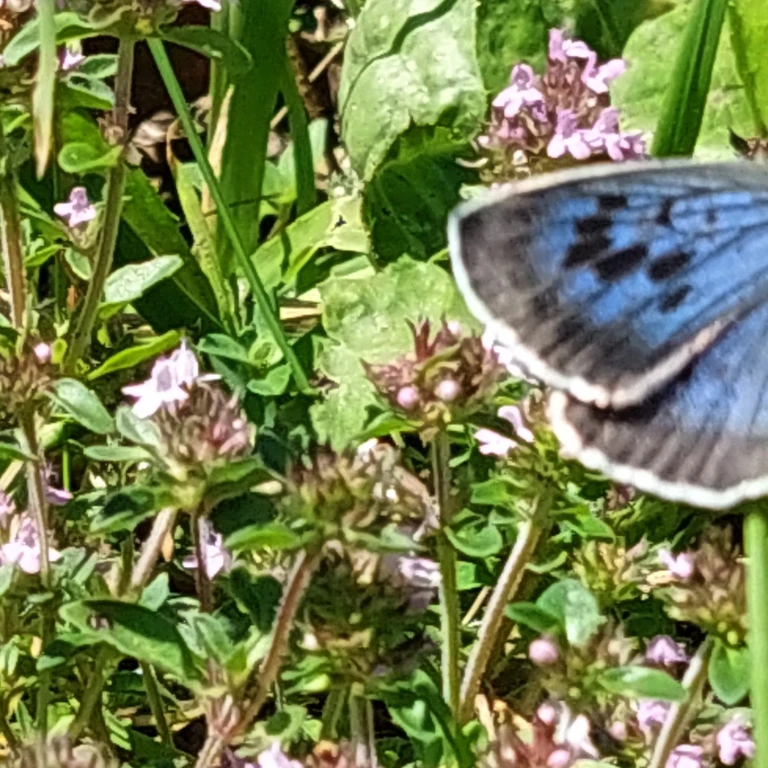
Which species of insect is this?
Phengaris arion (also Maculinea arion)
